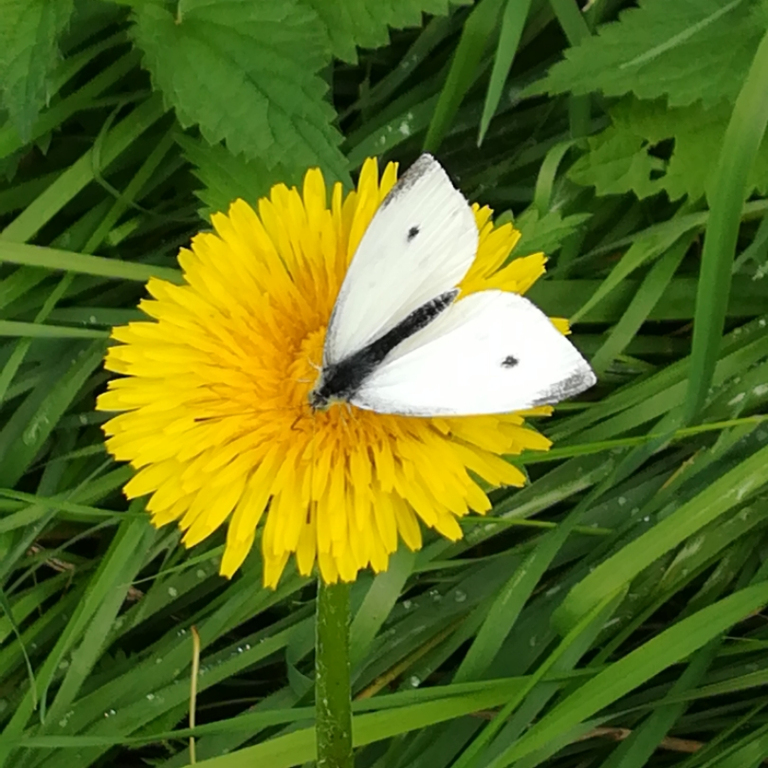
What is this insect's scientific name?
Pieris rapae
